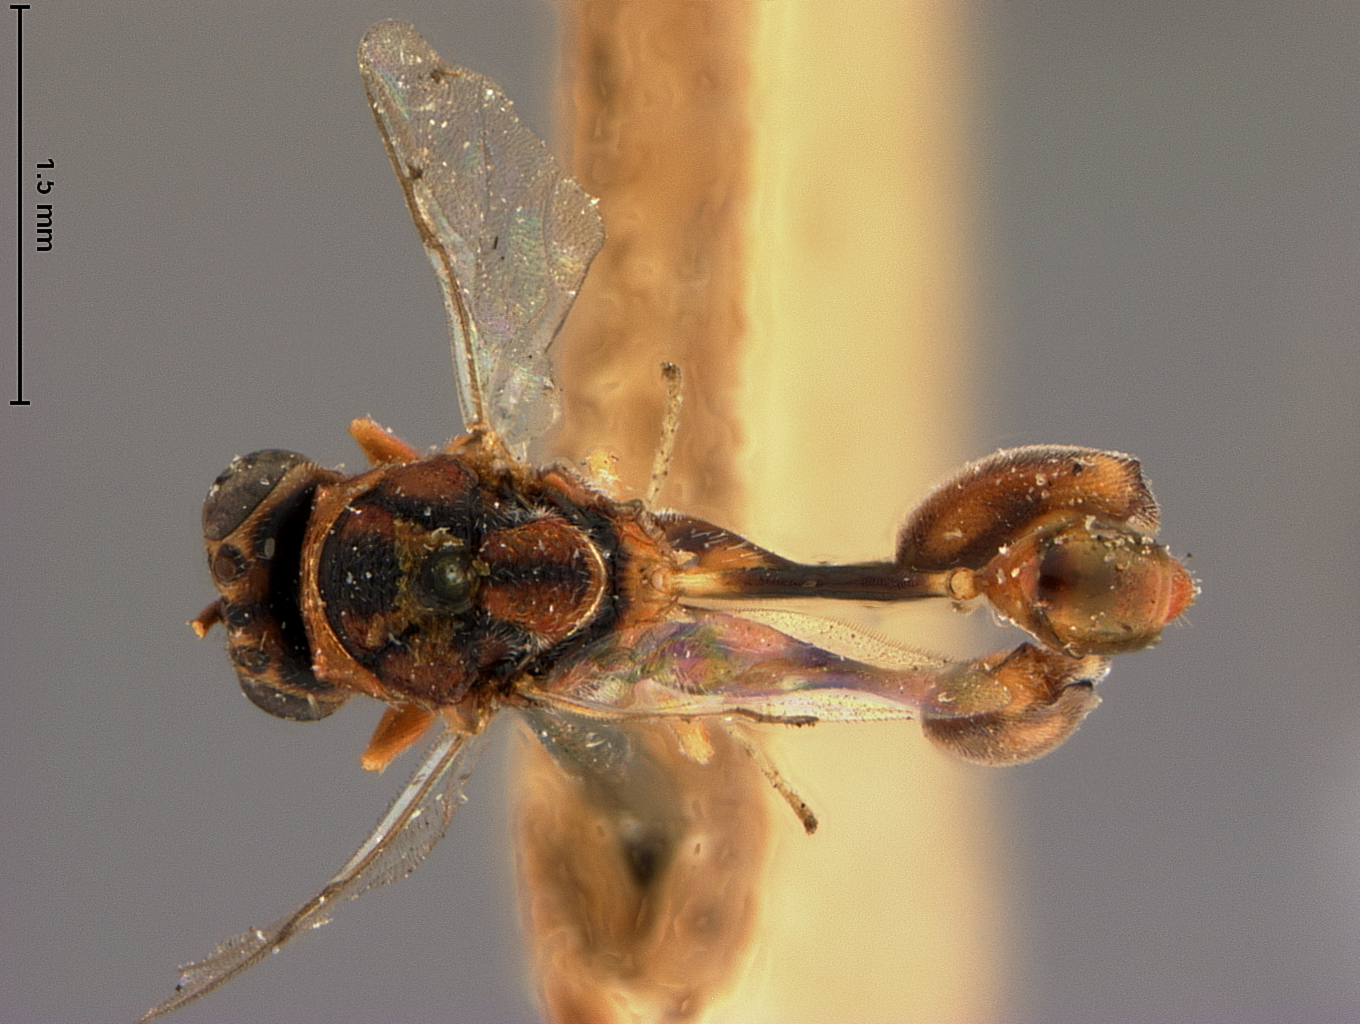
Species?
Mischosmicra kahlii
